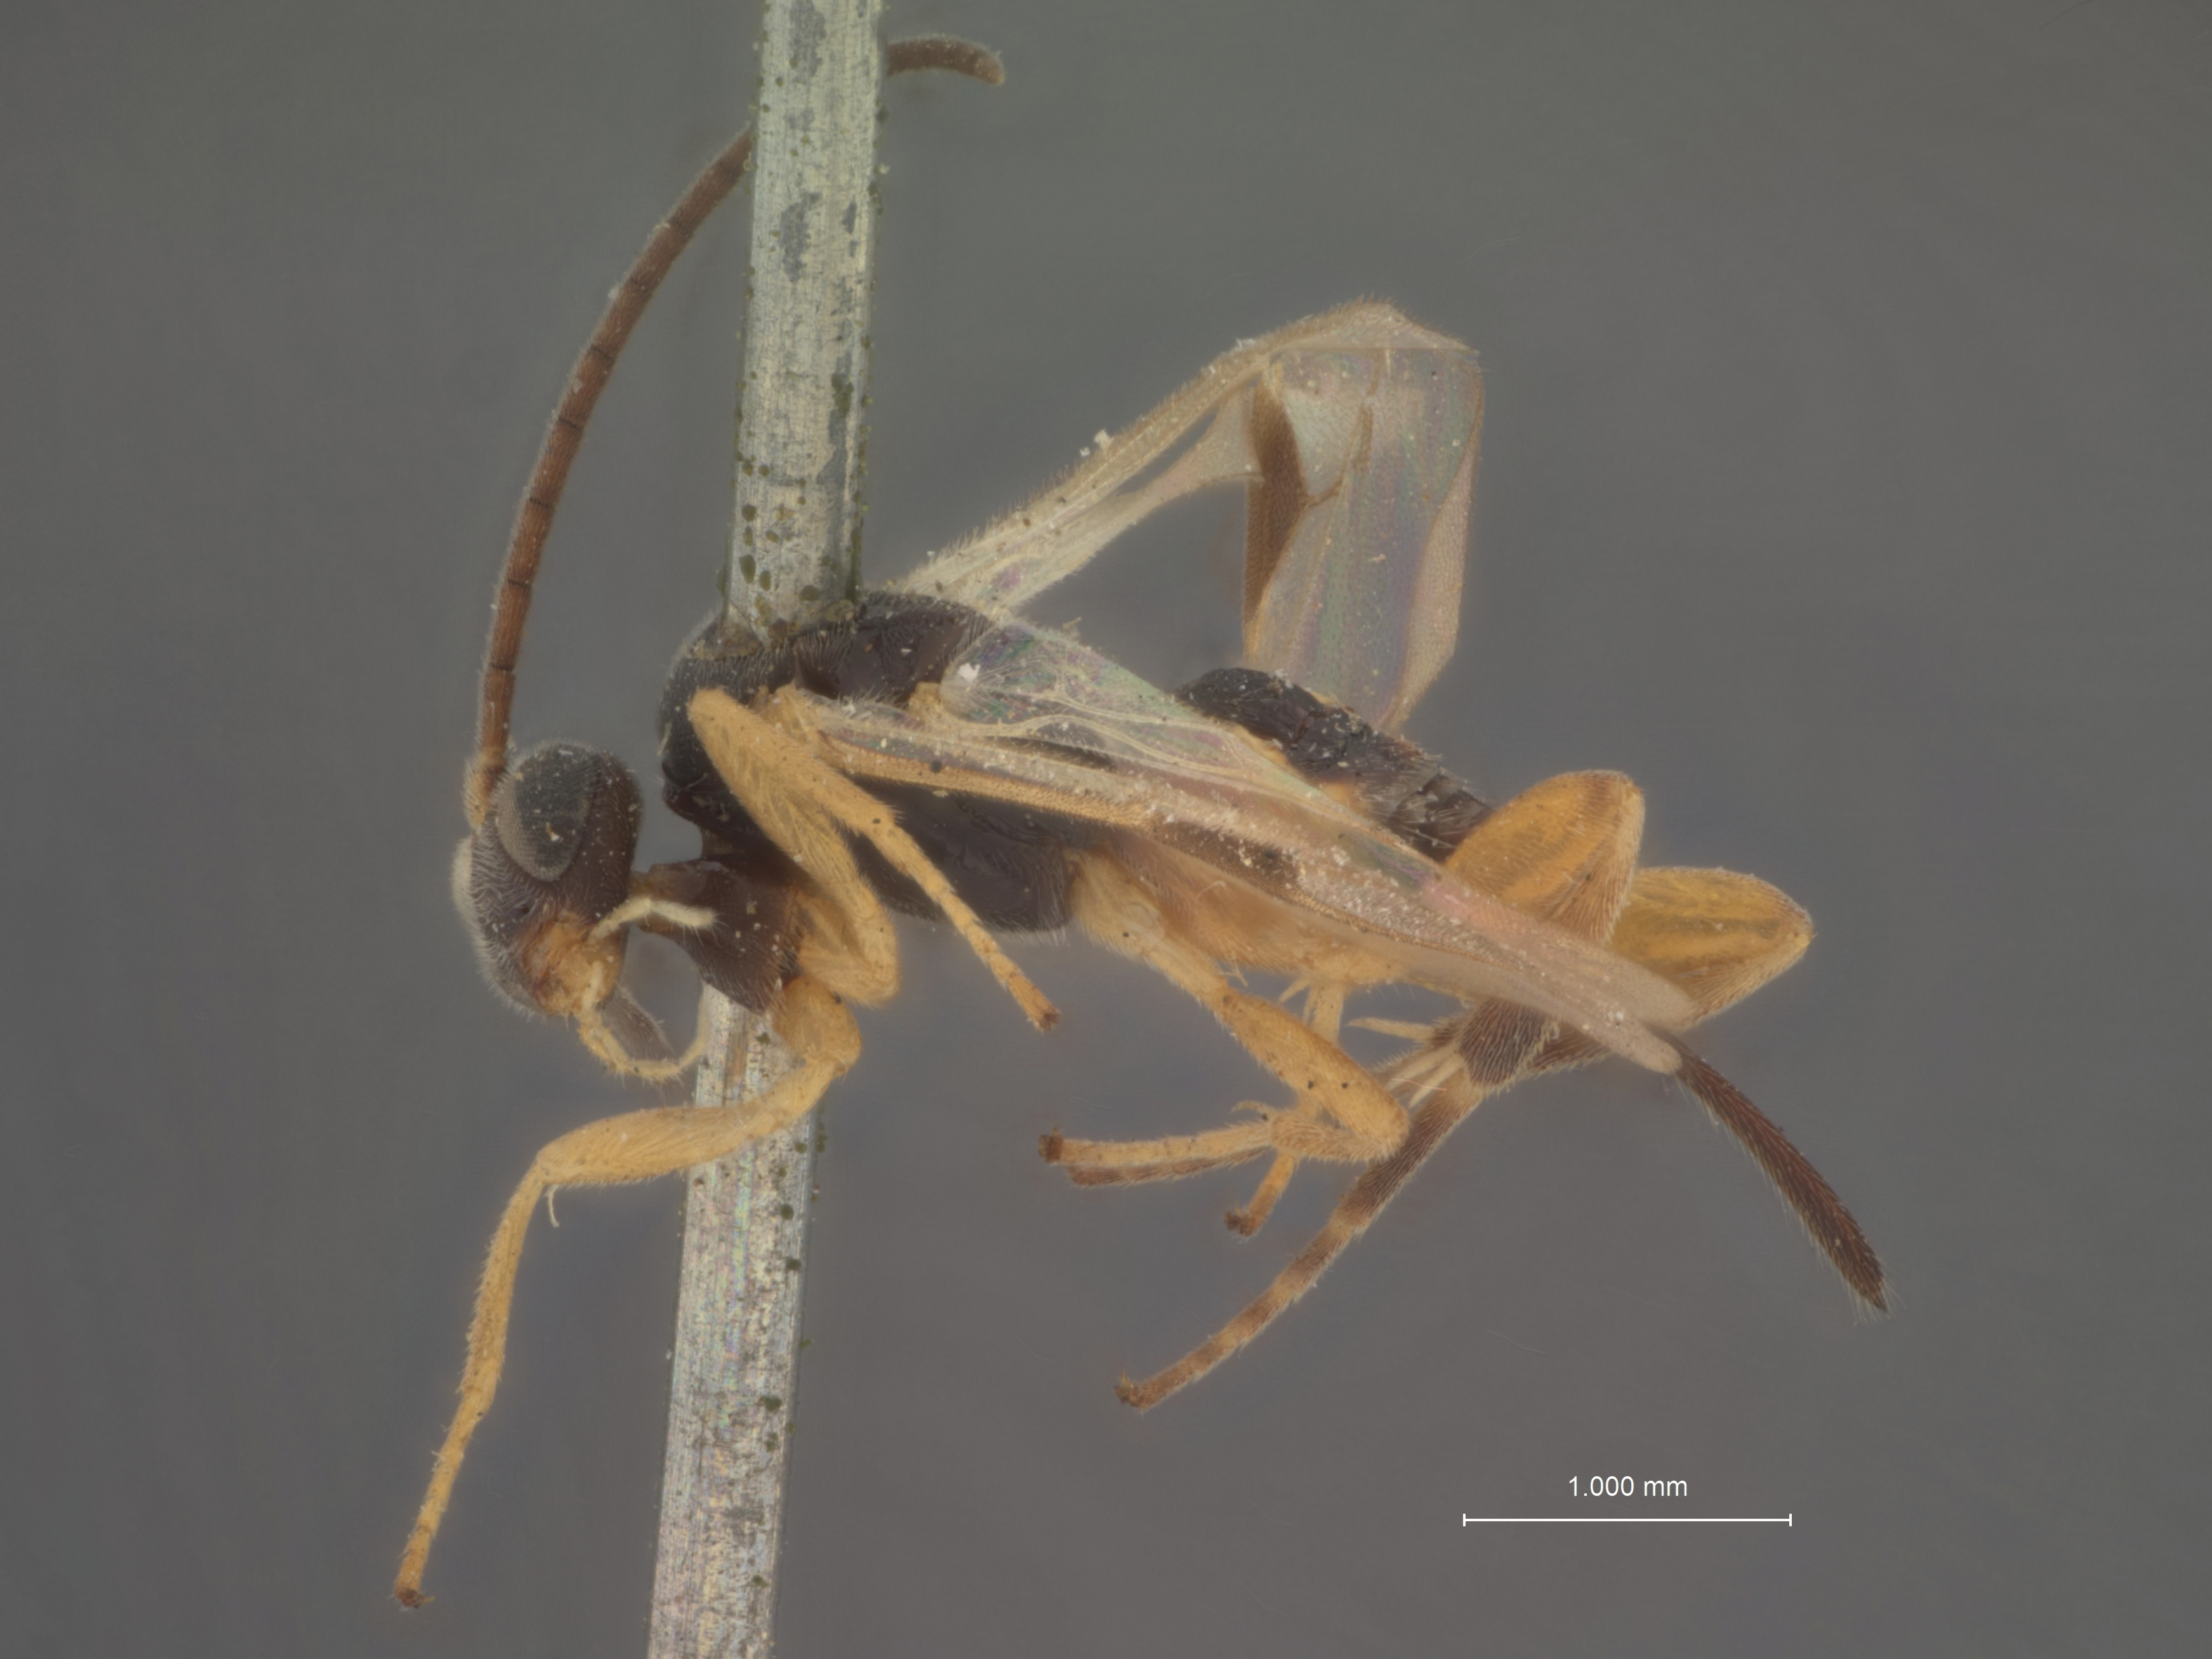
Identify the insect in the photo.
Apanteles consimilis
